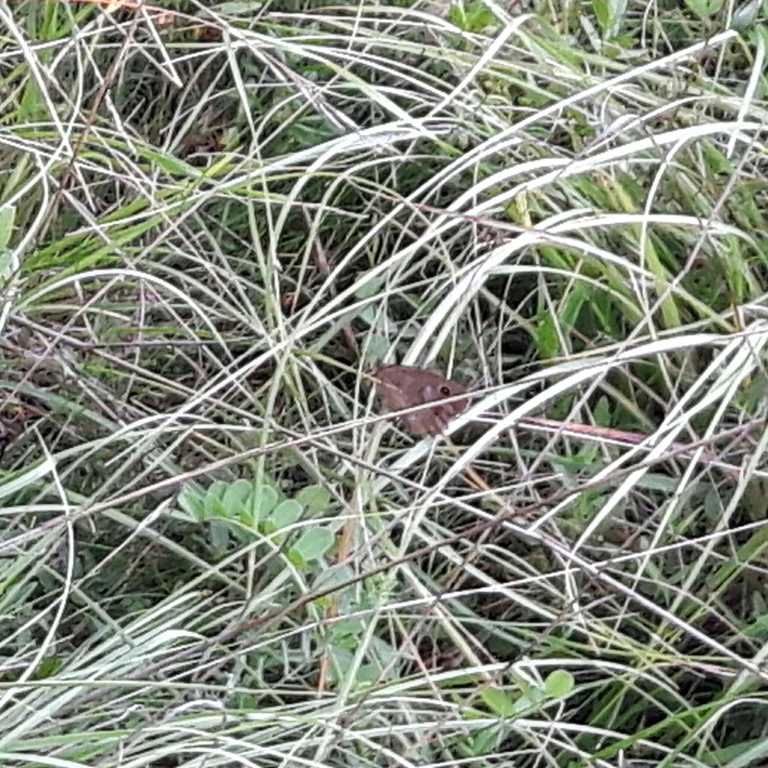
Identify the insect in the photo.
Minois dryas
